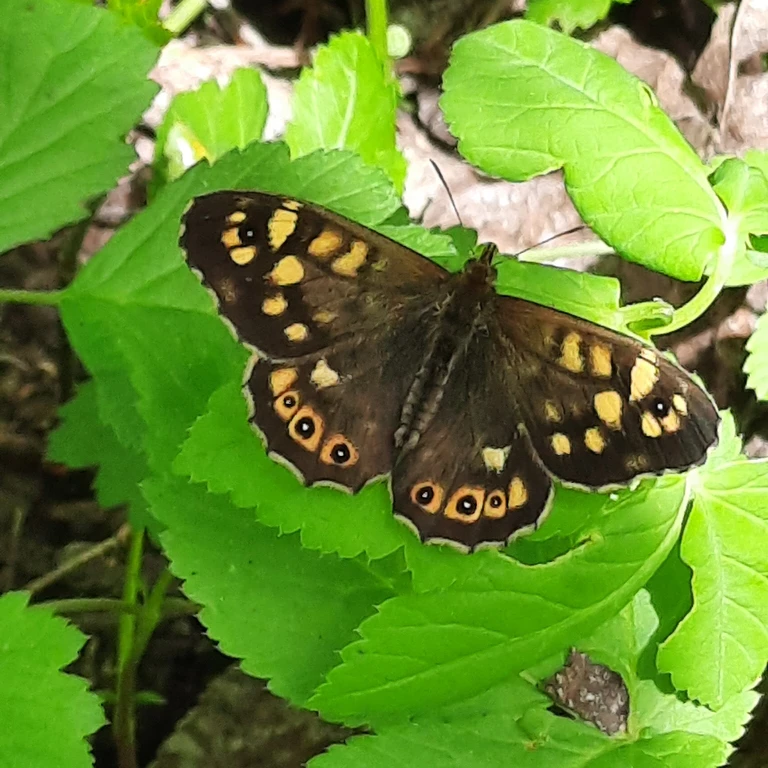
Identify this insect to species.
Pararge aegeria
